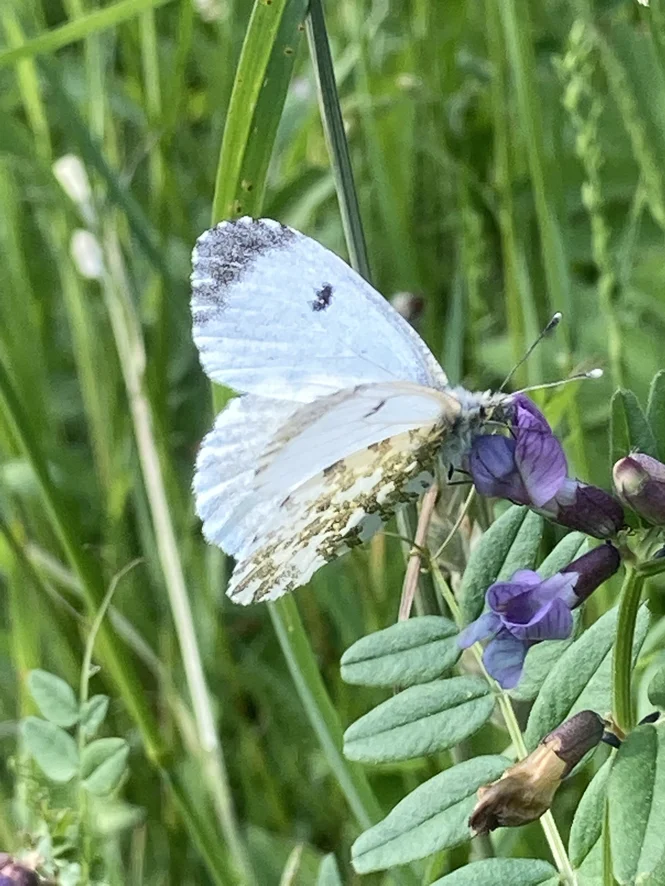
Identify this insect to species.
Anthocharis cardamines
